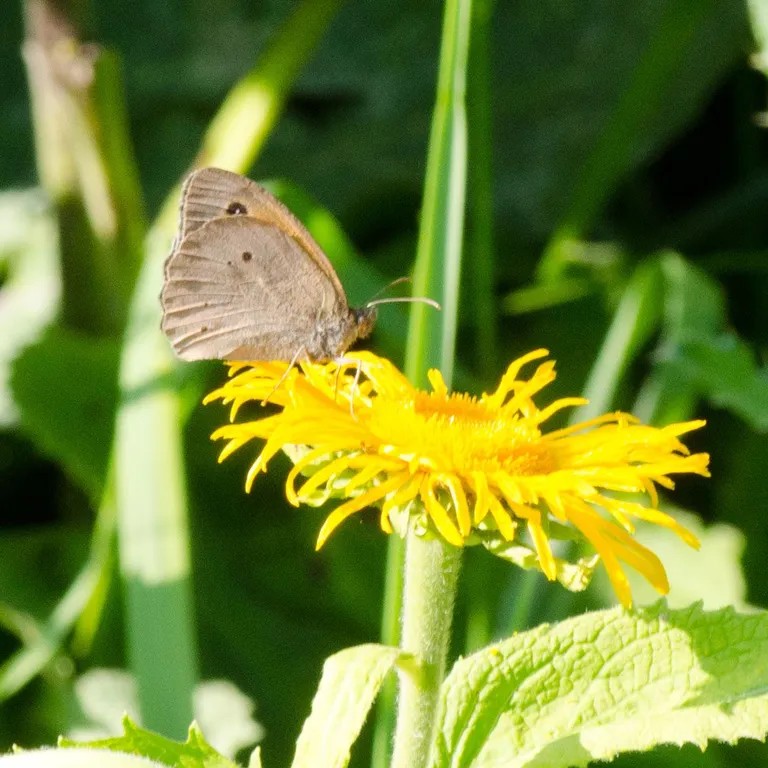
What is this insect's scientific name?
Maniola jurtina
